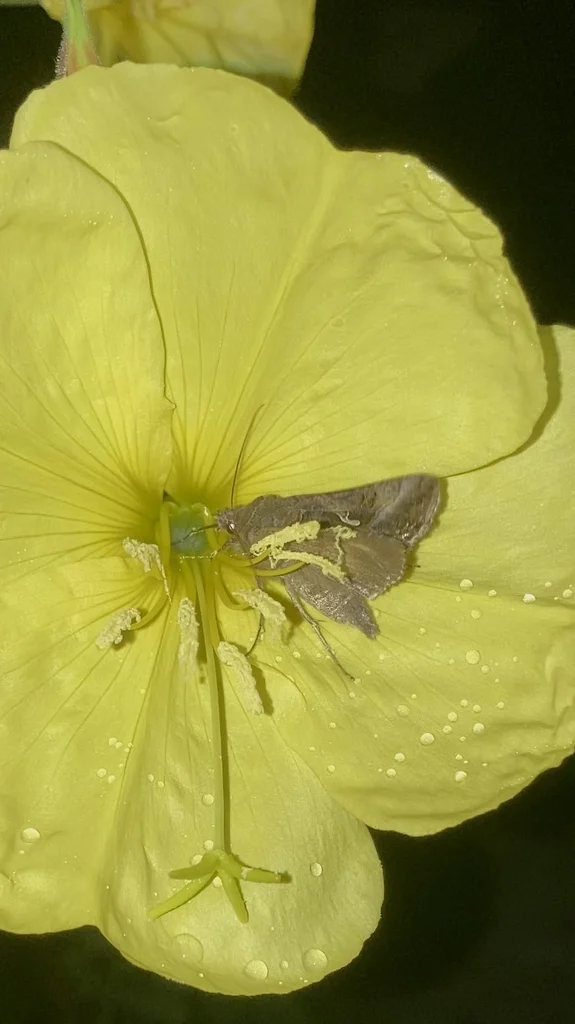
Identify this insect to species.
Autographa gamma
